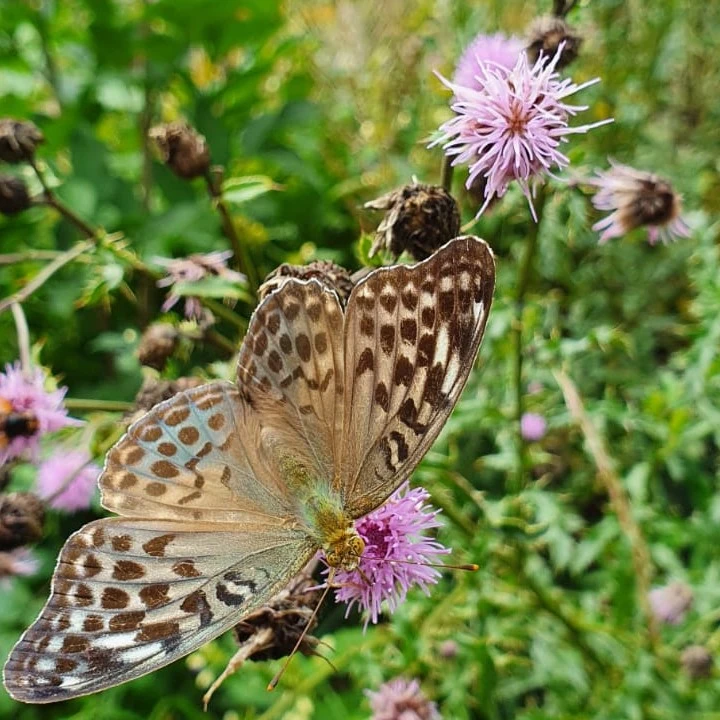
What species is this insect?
Argynnis paphia
